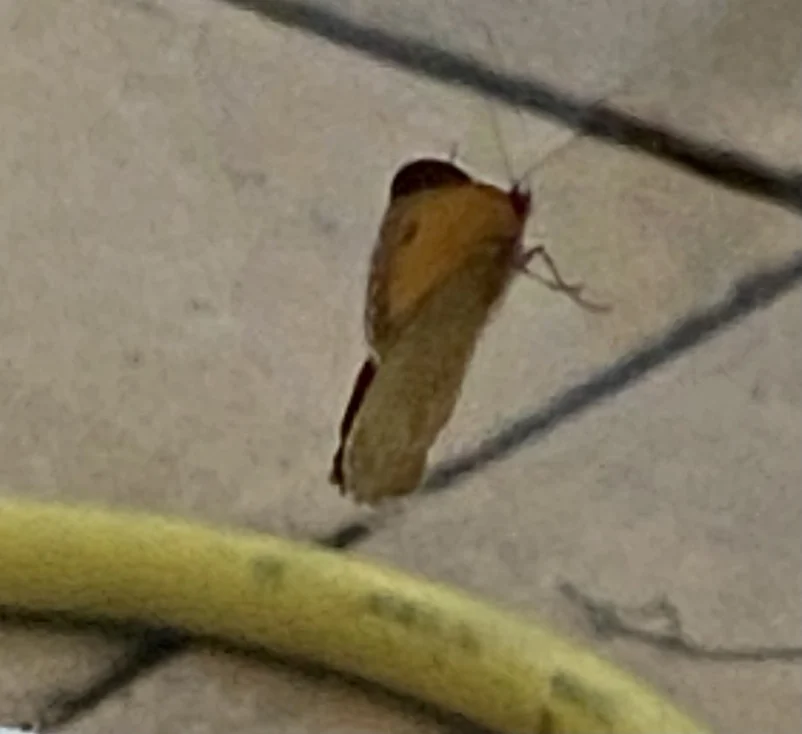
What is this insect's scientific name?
Maniola jurtina
